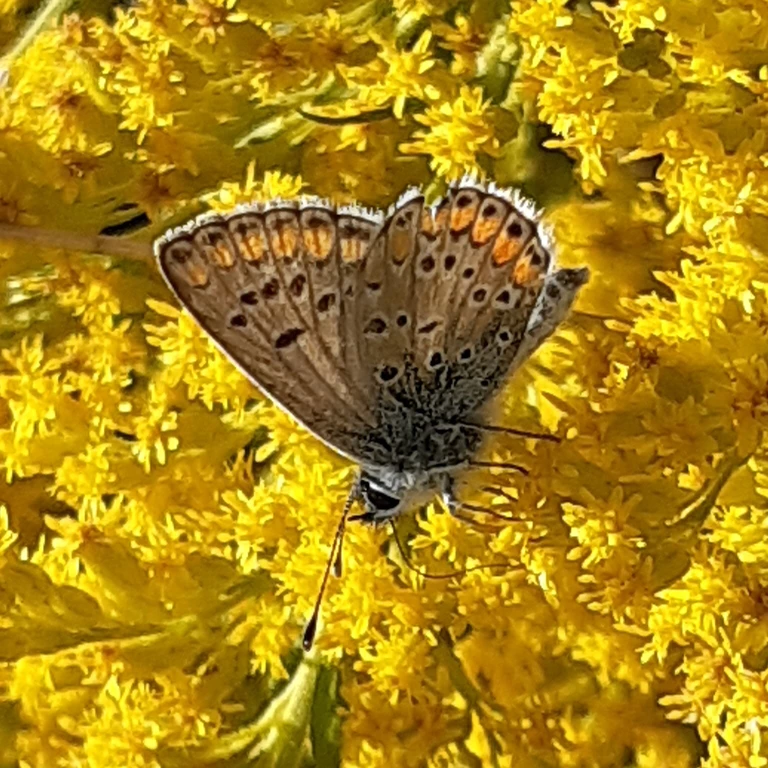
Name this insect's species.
Aricia agestis/artaxerxes
